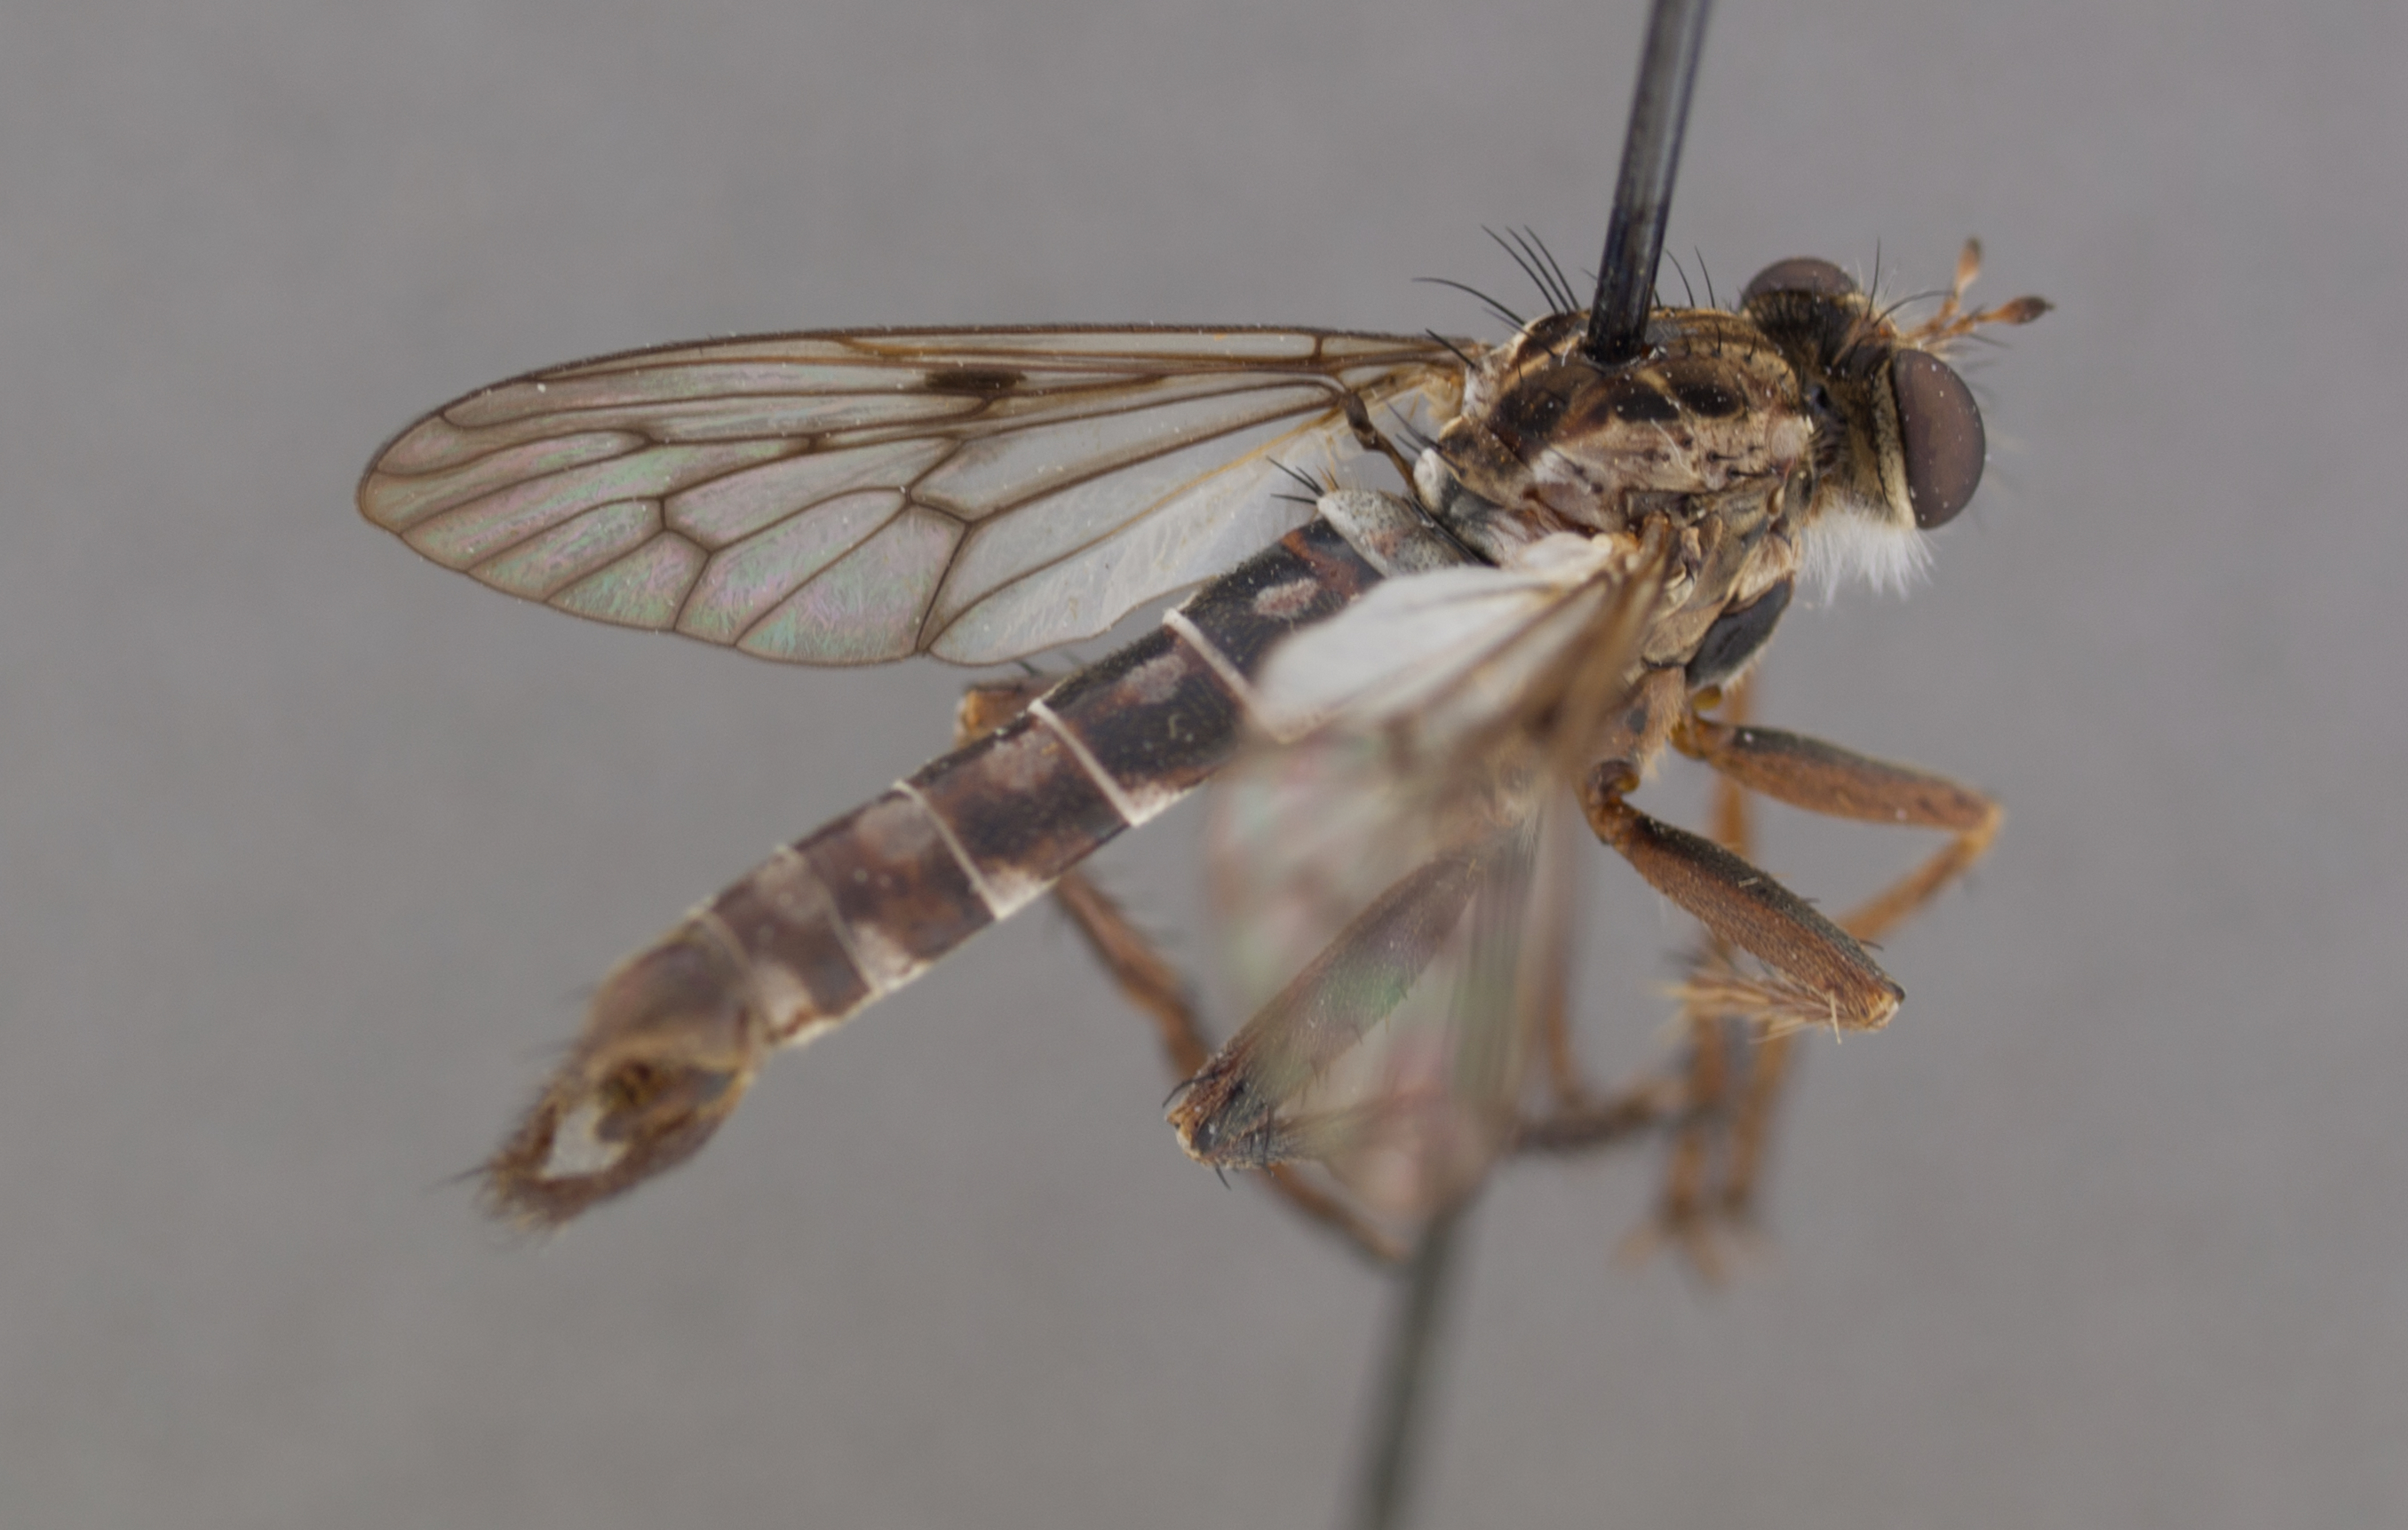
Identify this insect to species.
Hypenetes stigmatias
